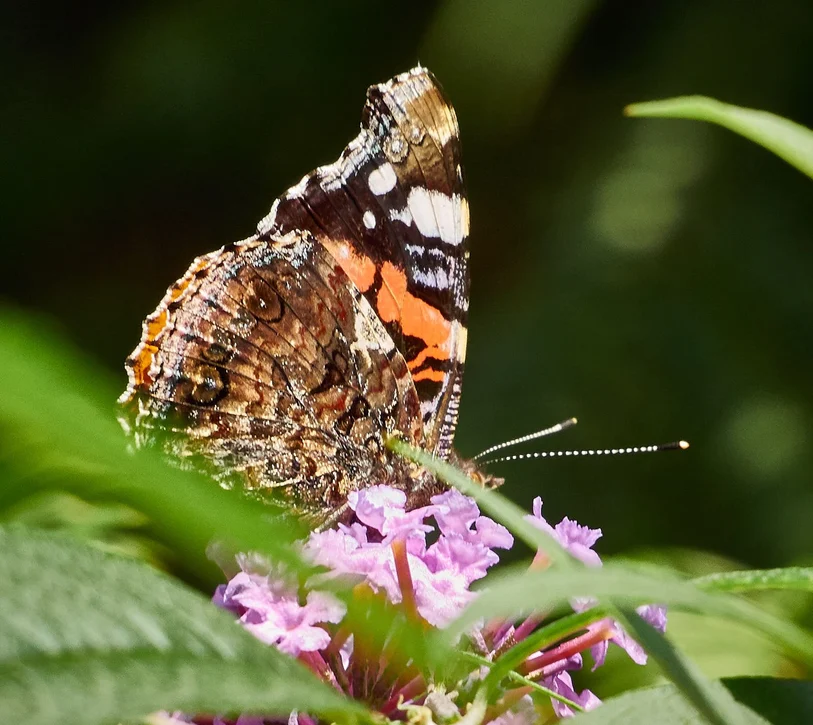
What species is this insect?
Vanessa atalanta
